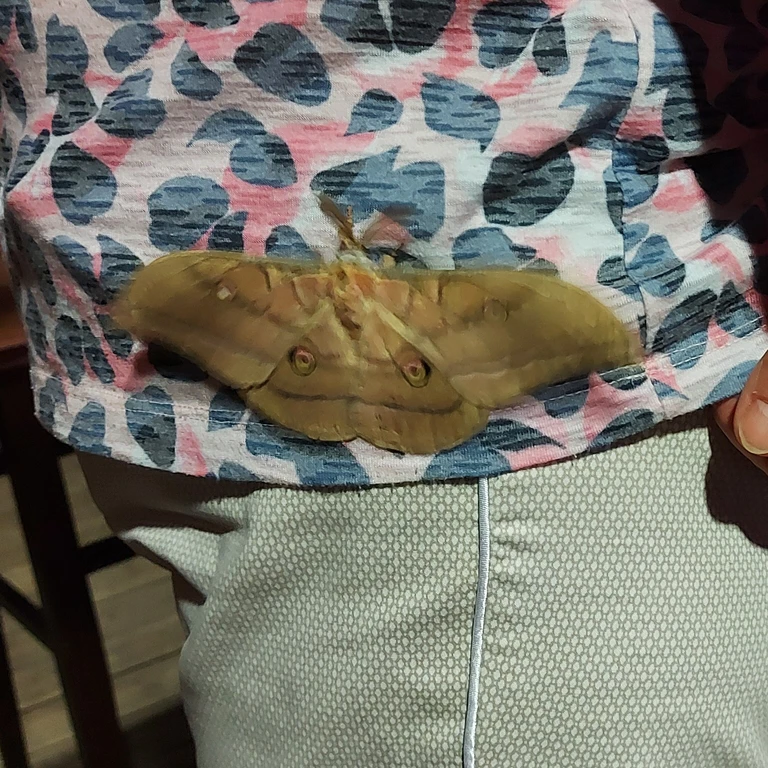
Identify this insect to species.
Antheraea yamamai
